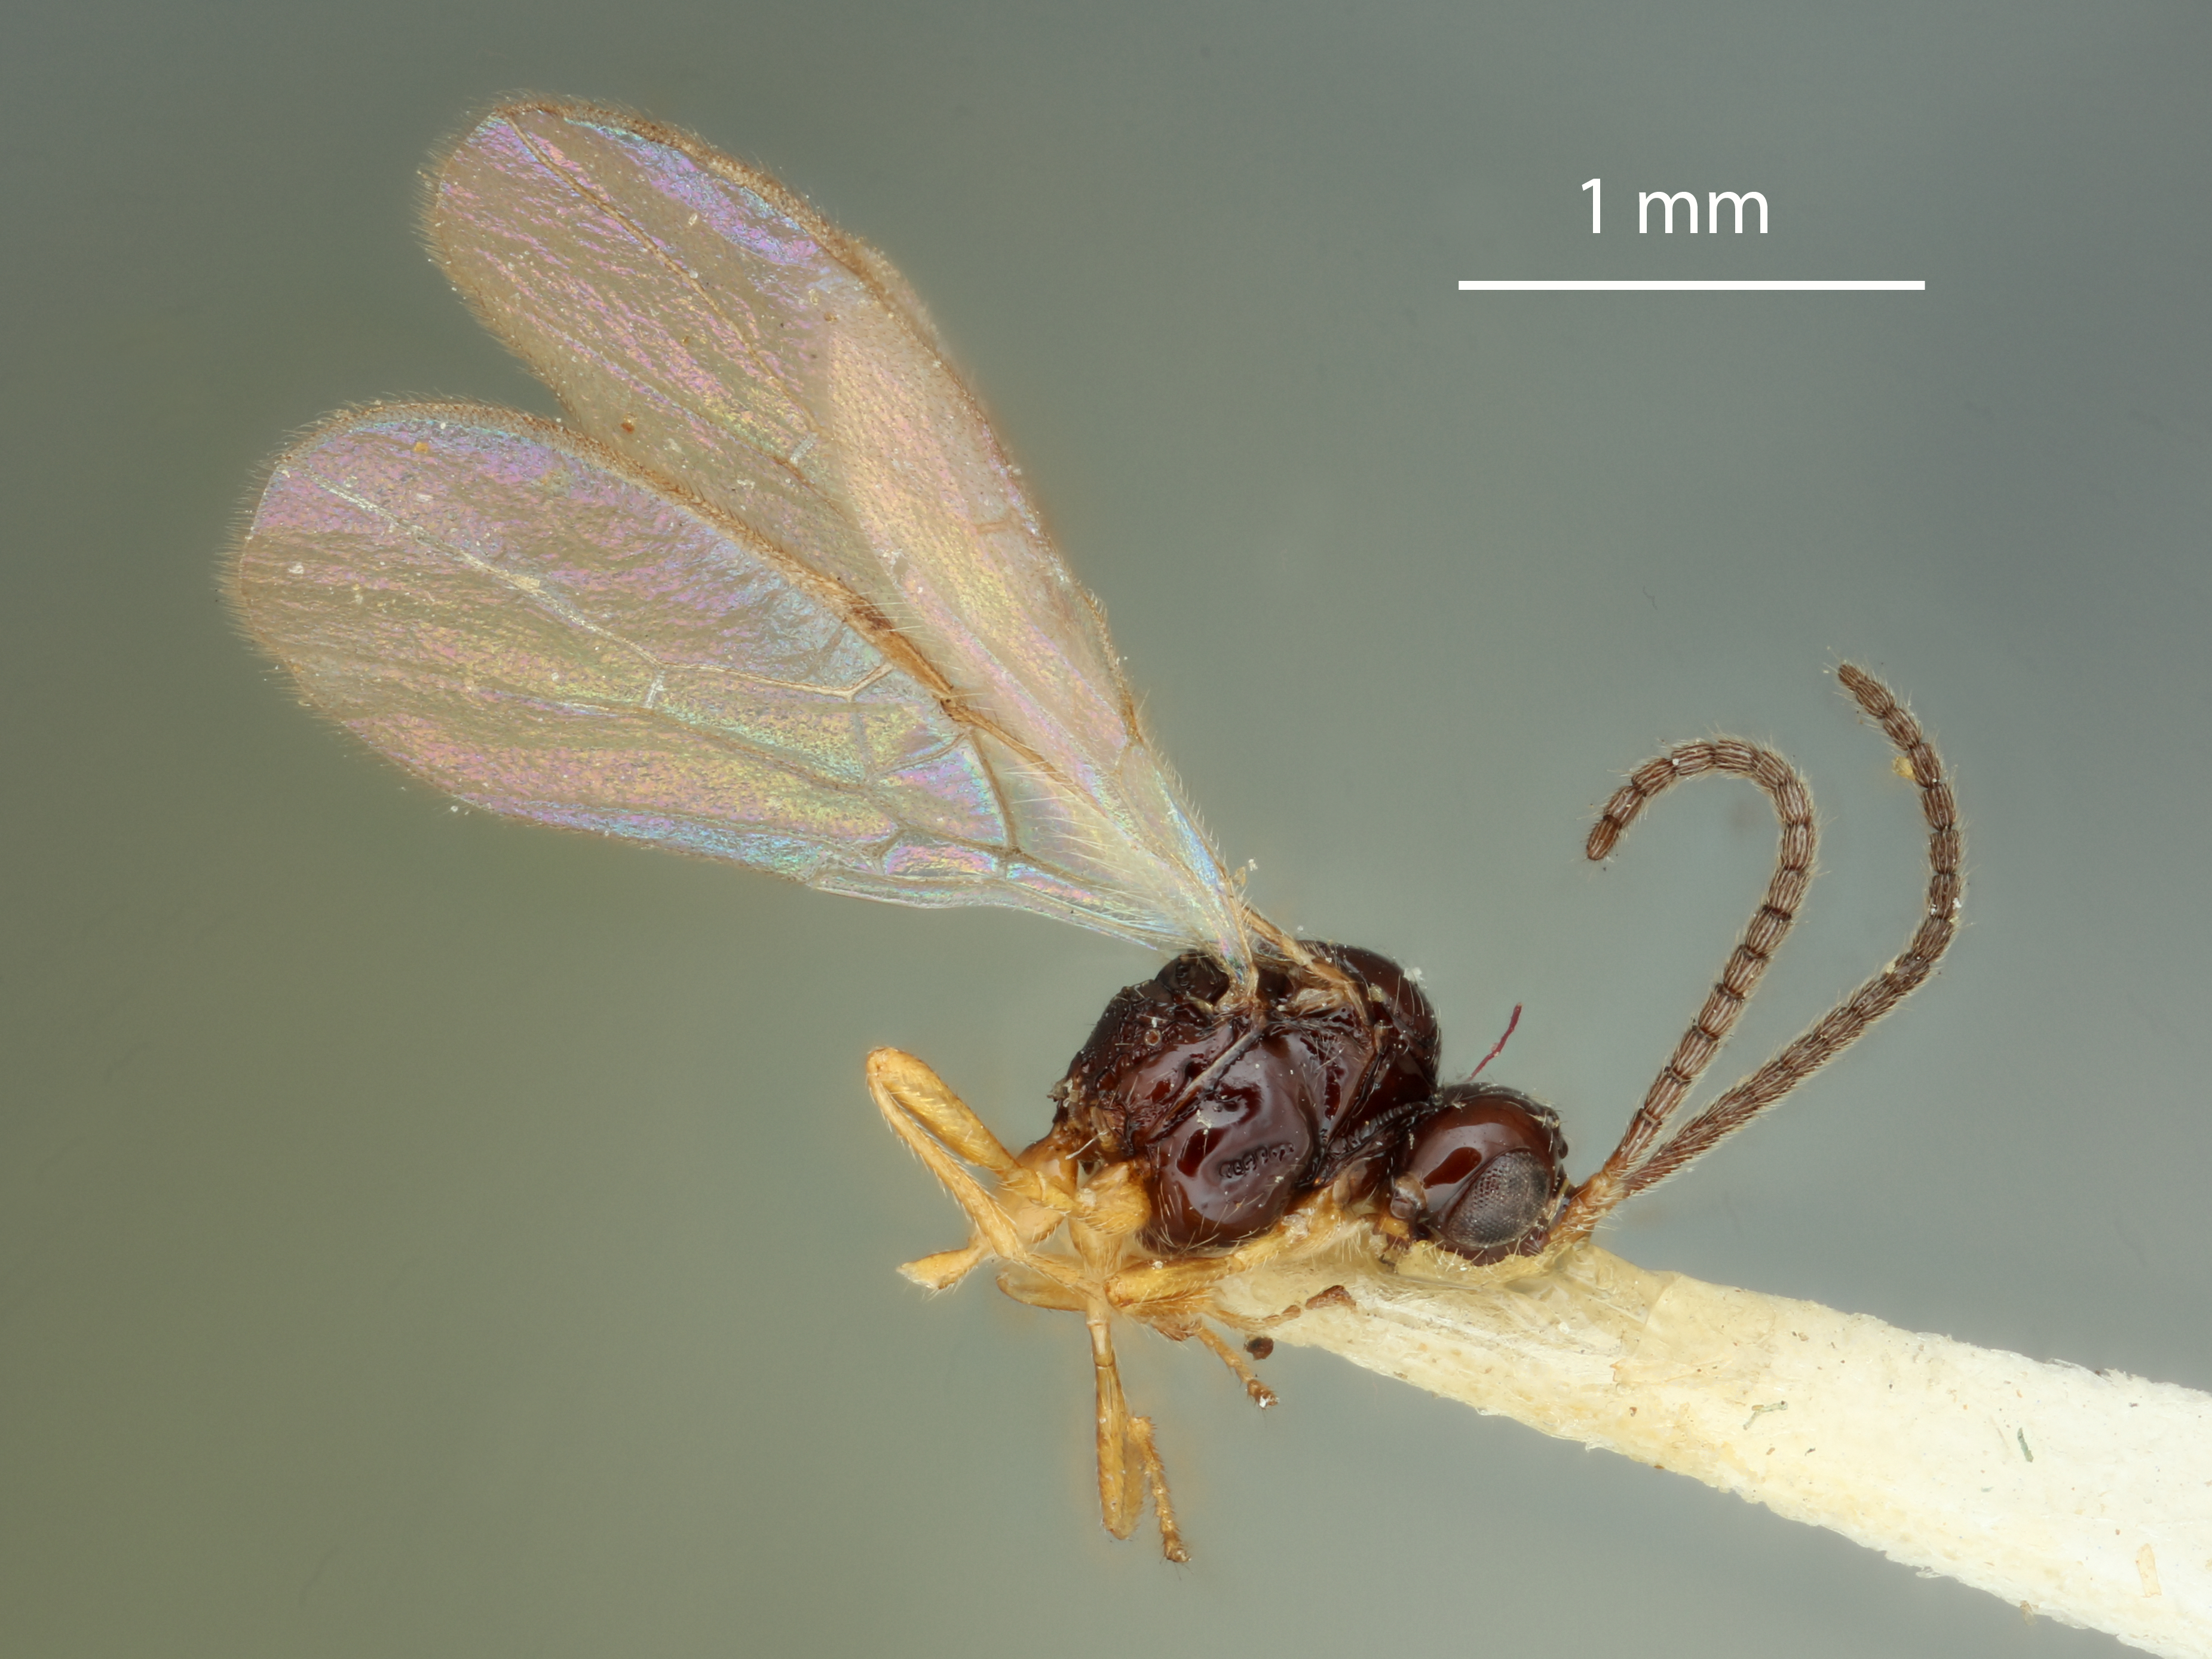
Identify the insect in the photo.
Ischnocarpa atricornis
